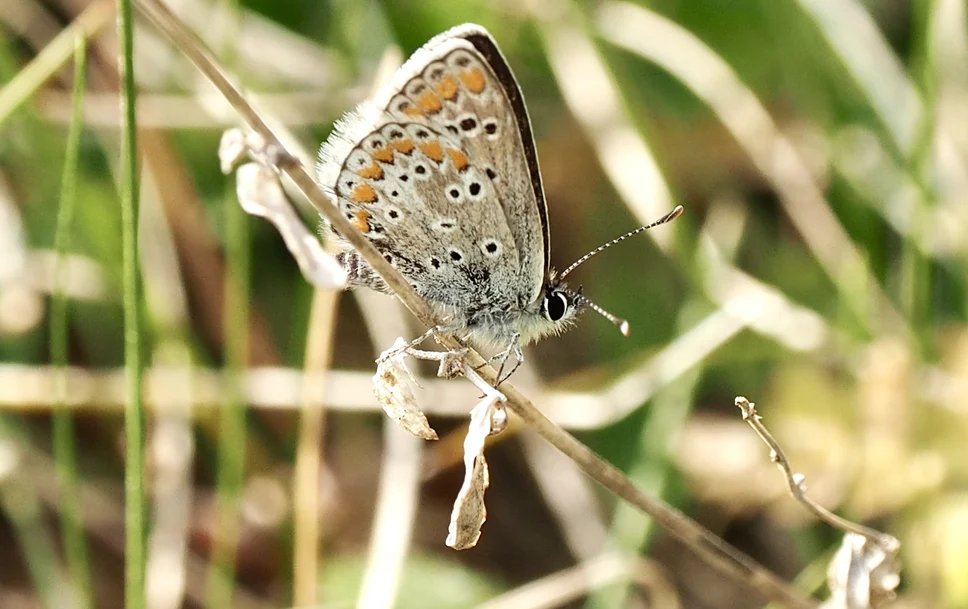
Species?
Aricia agestis/artaxerxes
